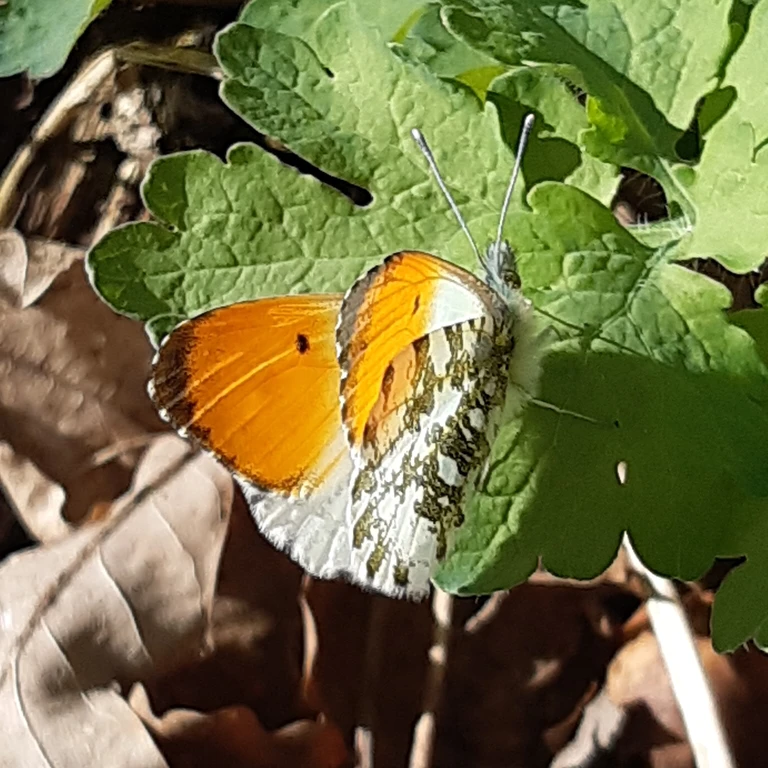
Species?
Anthocharis cardamines
